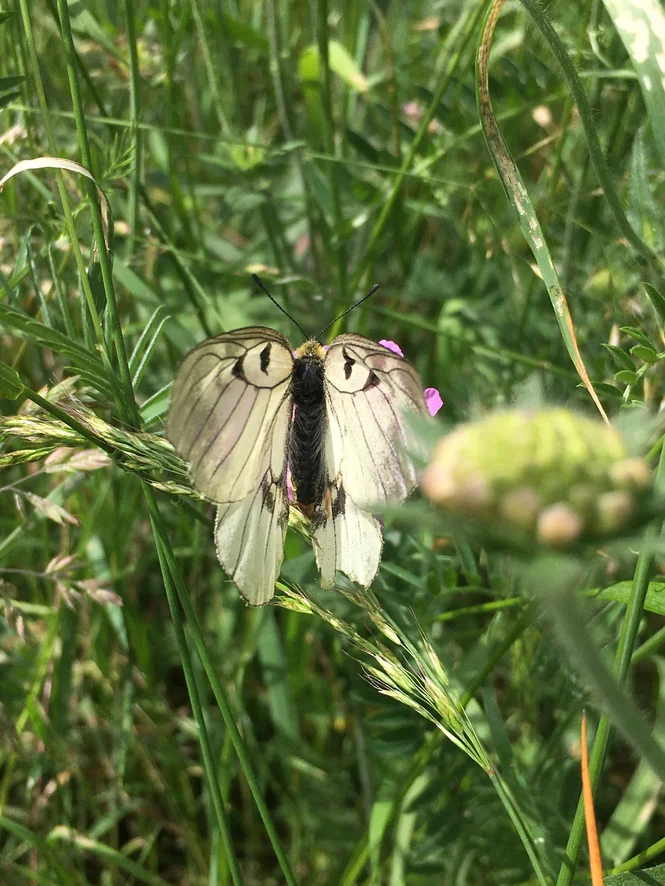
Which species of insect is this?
Parnassius mnemosyne
